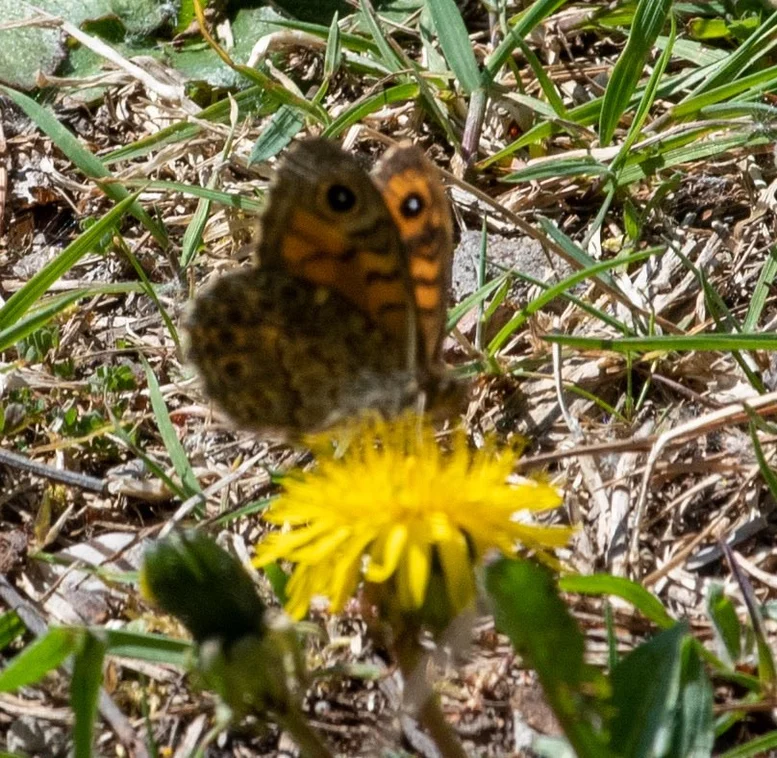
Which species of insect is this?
Lasiommata megera (also Pararge megera)
